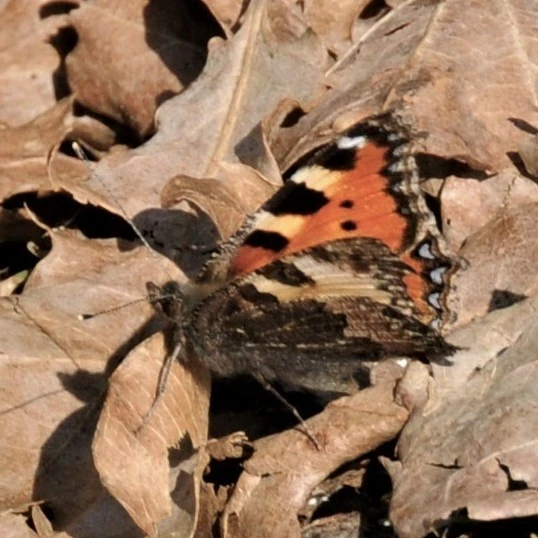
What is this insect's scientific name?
Aglais urticae
